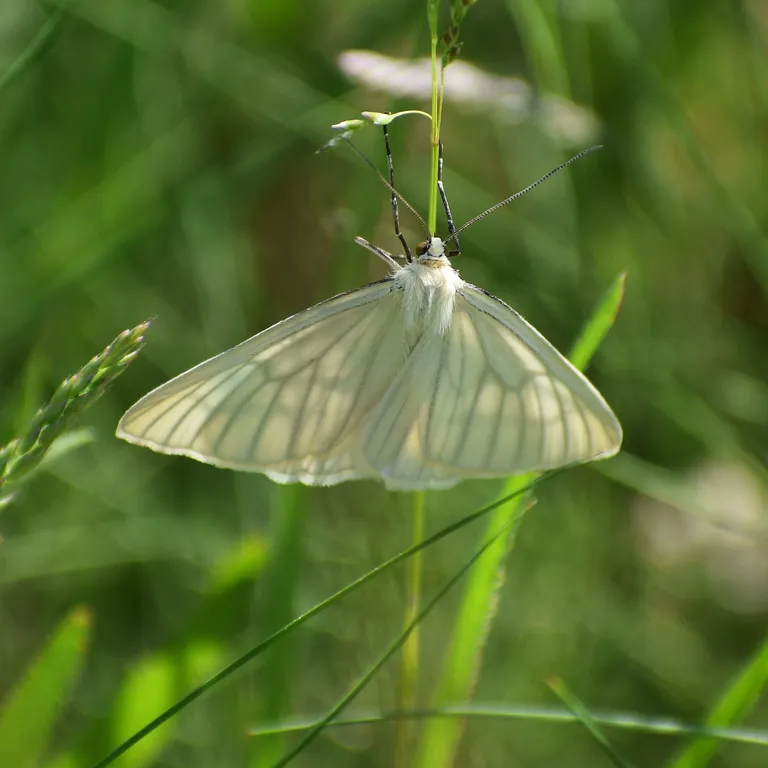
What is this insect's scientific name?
Siona lineata
